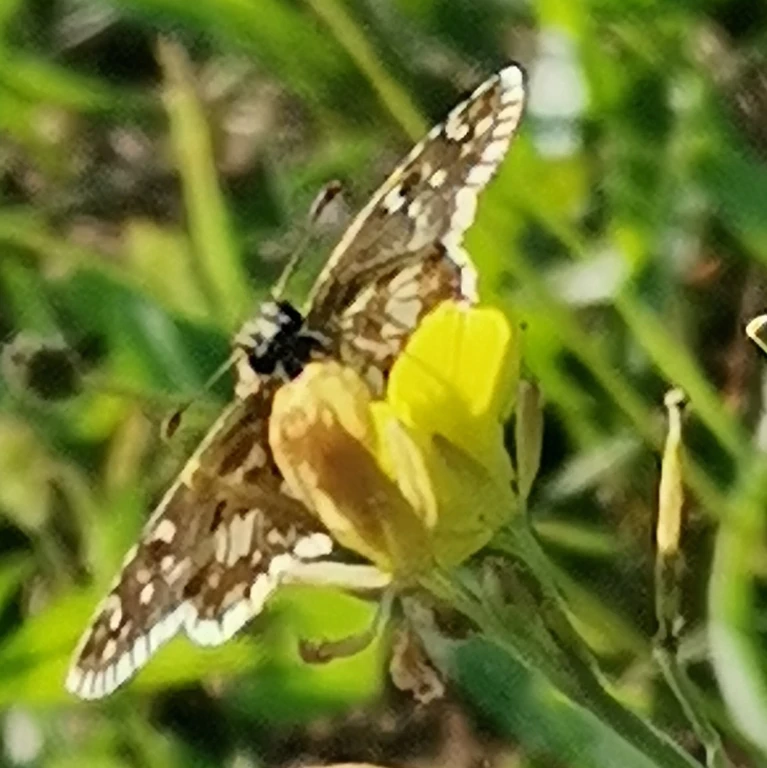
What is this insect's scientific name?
Pyrgus armoricanus
